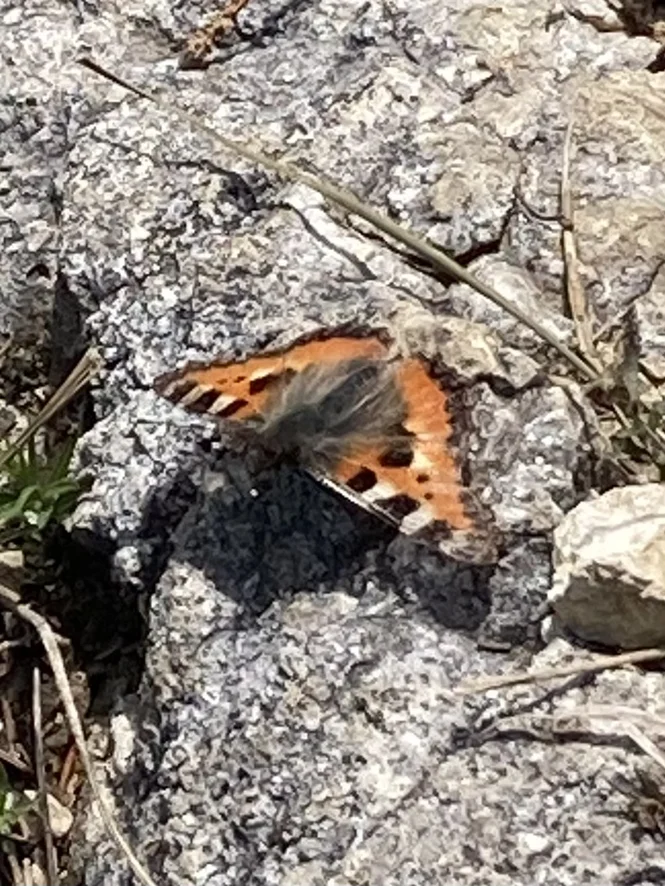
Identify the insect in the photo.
Aglais urticae
